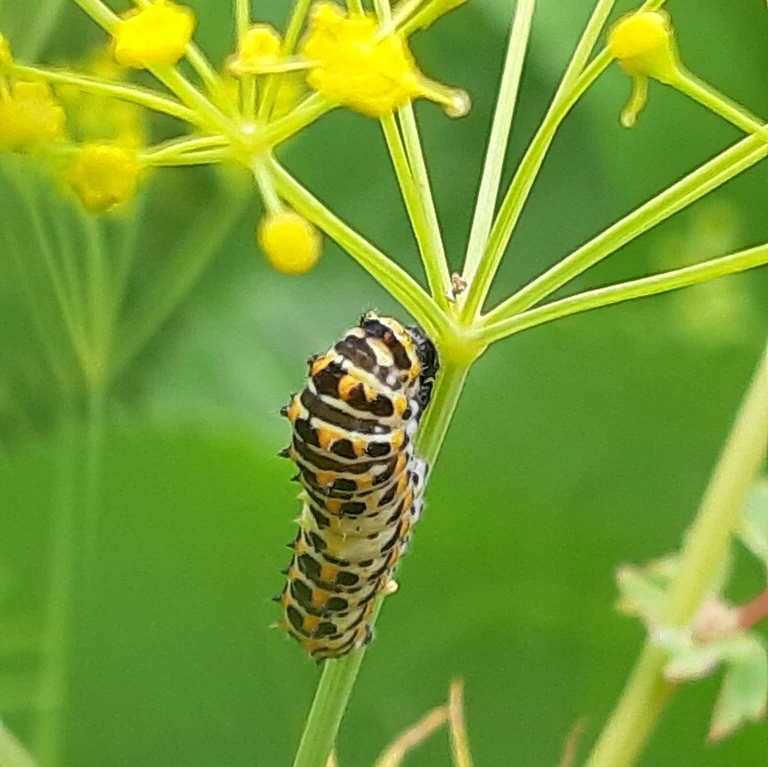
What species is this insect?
Papilio machaon
